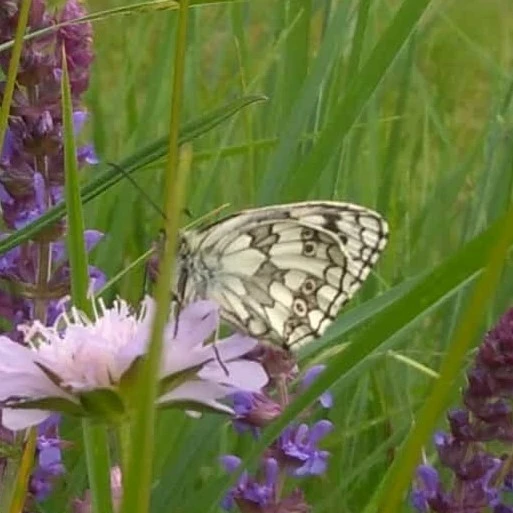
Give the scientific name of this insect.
Melanargia galathea
